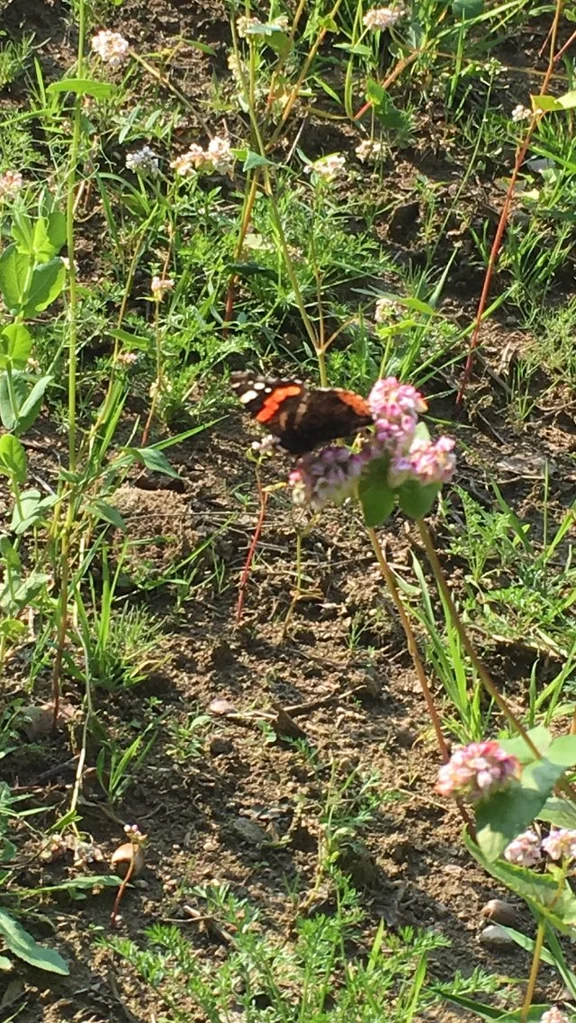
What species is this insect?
Vanessa atalanta
